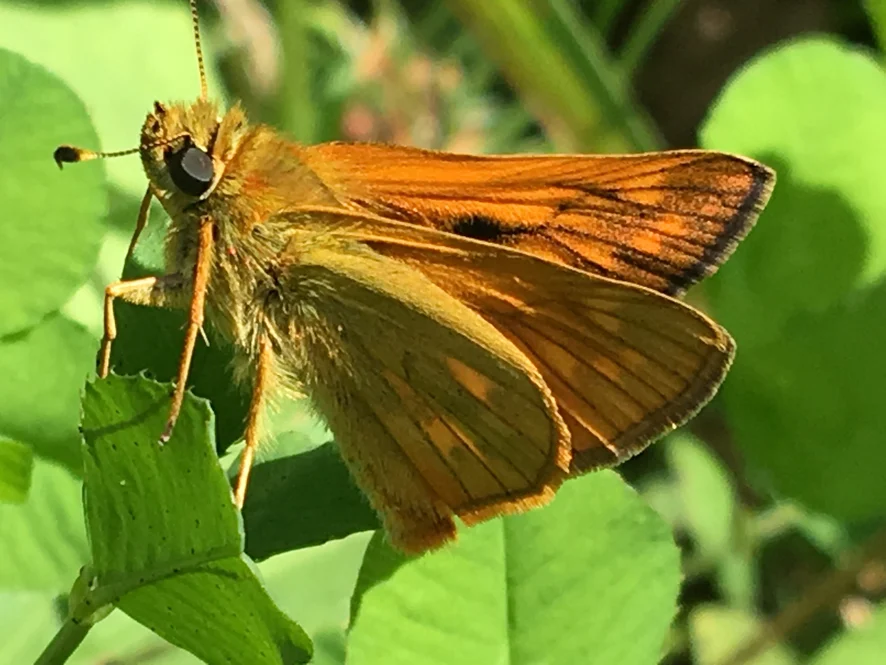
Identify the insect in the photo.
Ochlodes sylvanus (also Ochlodes venata)
